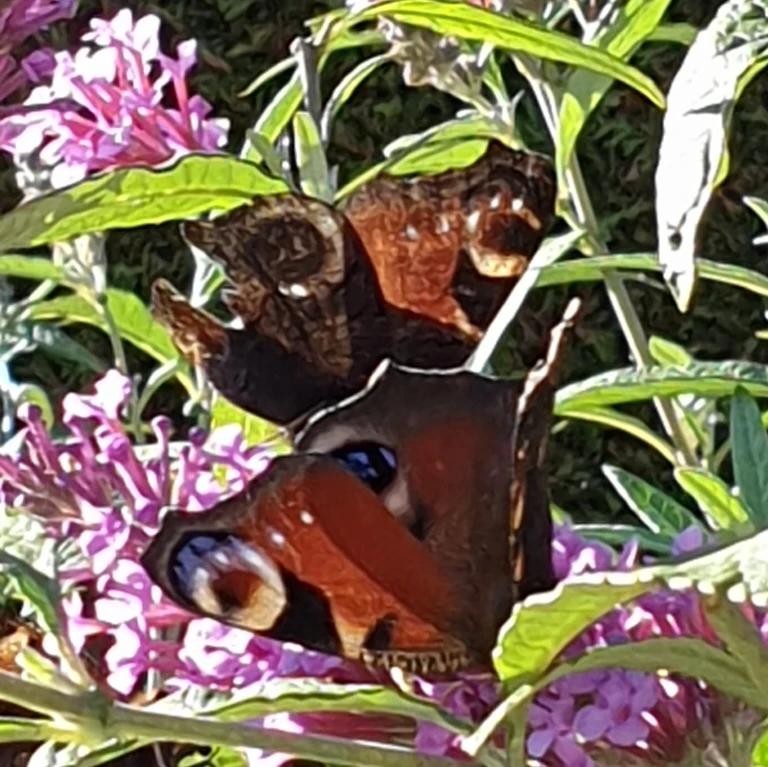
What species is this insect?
Aglais io
